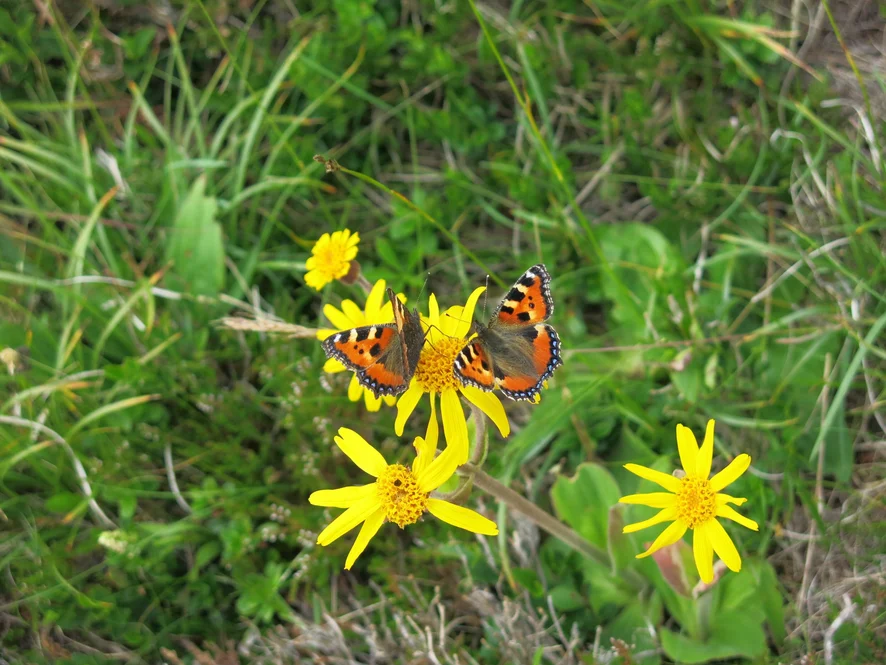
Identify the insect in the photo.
Aglais urticae
